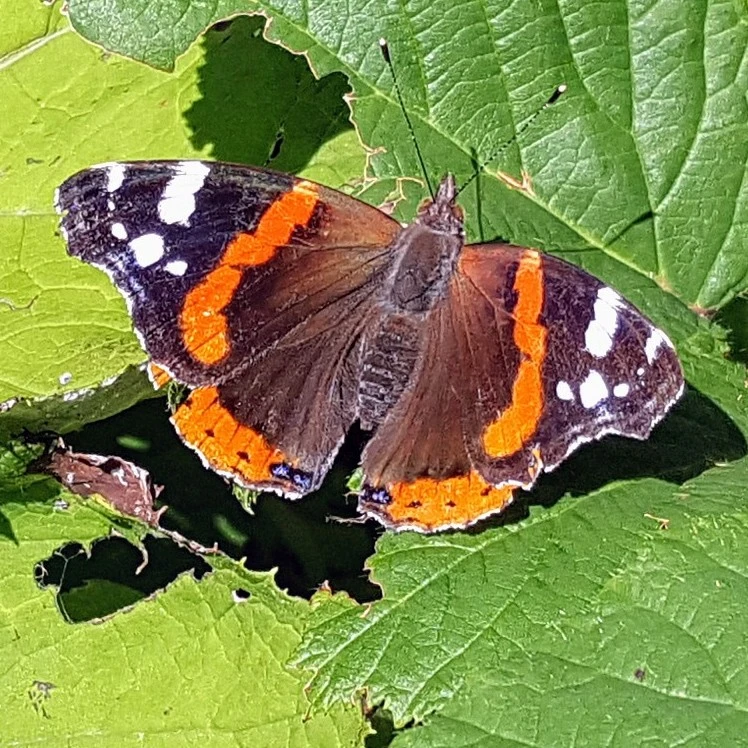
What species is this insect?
Vanessa atalanta
